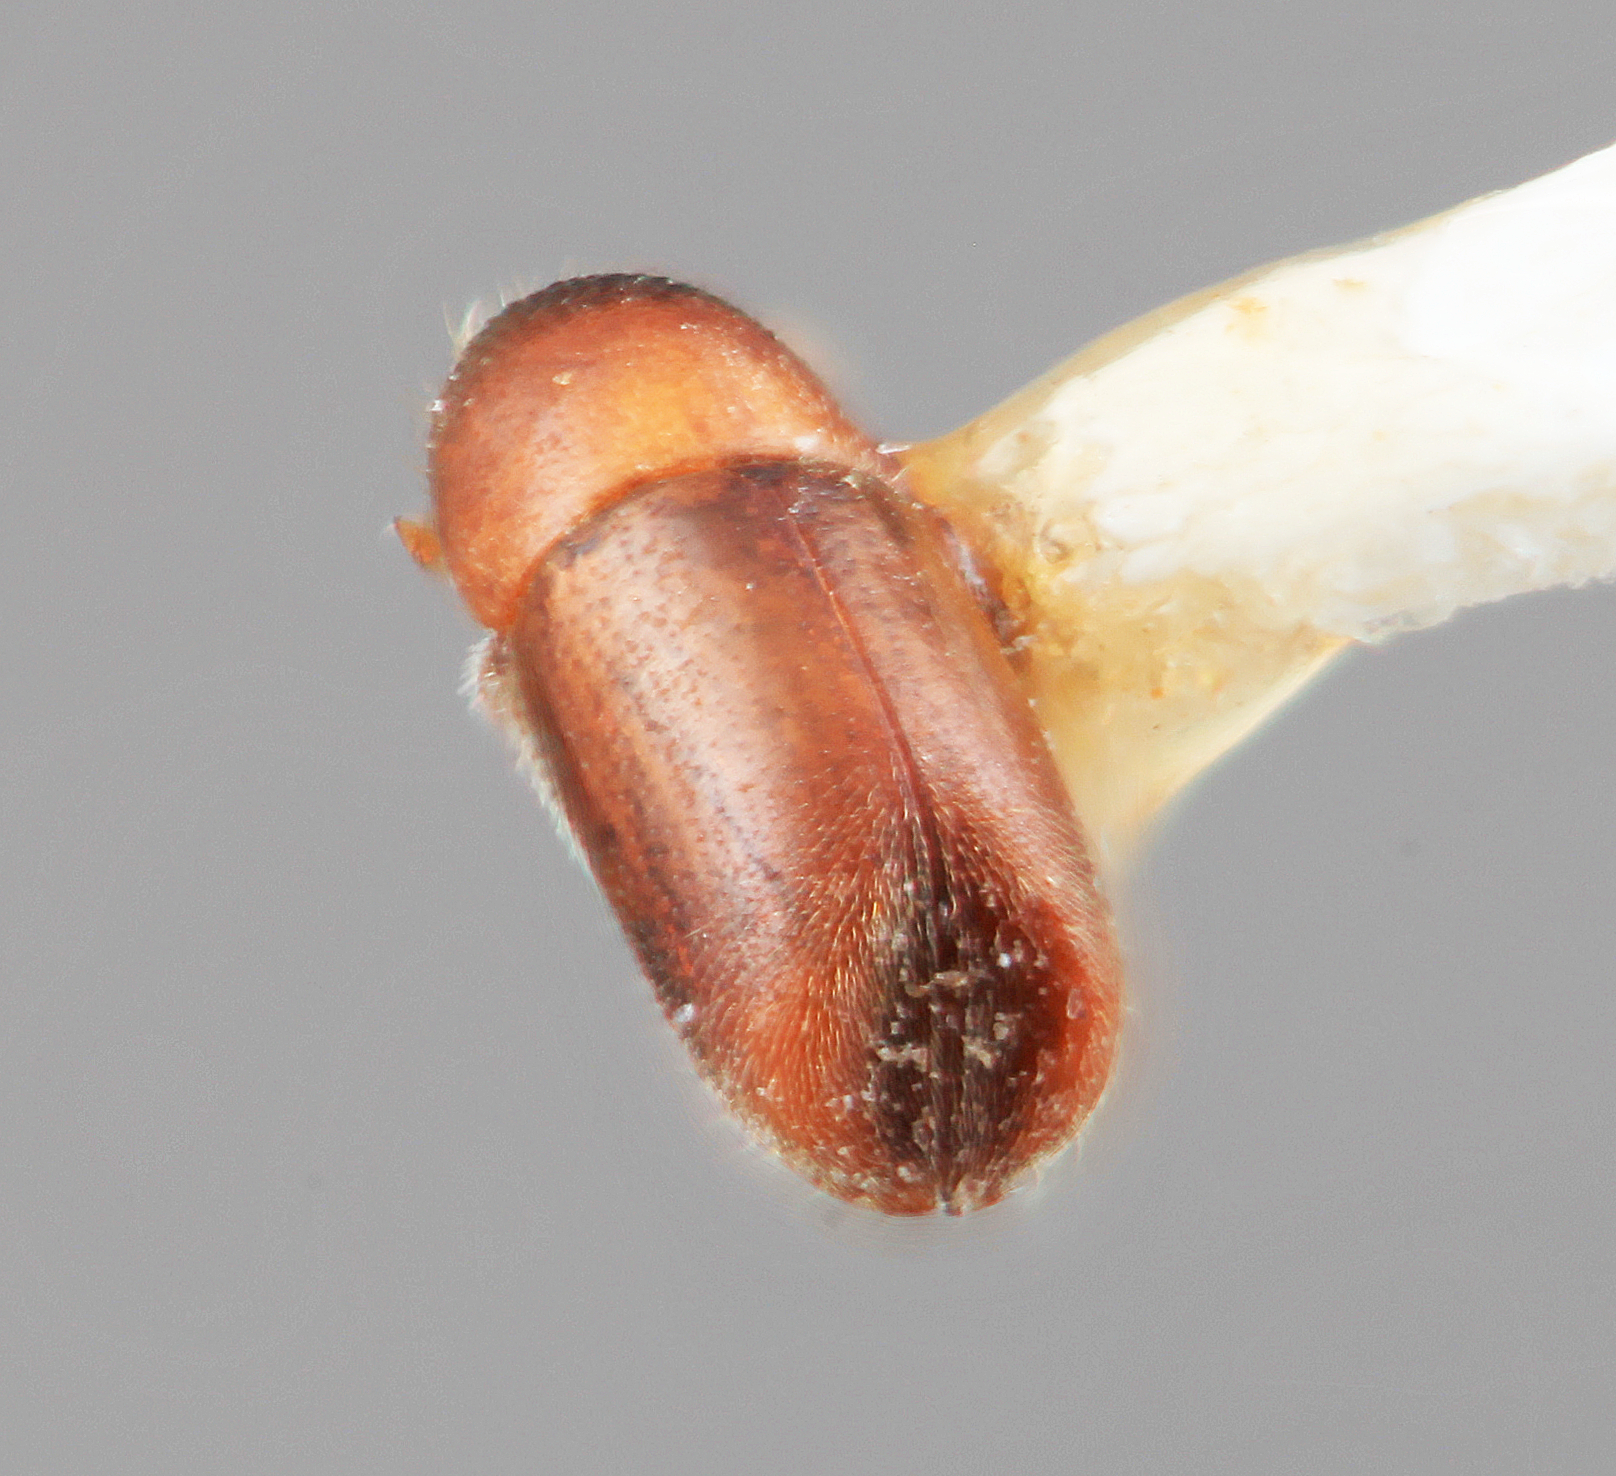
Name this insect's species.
Corthylus villifer
